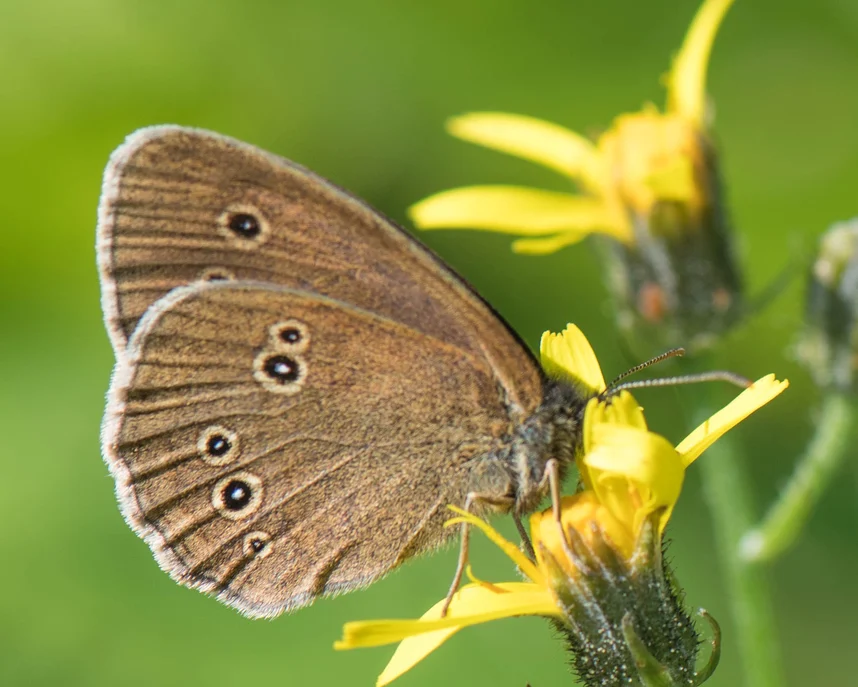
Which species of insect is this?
Aphantopus hyperantus
